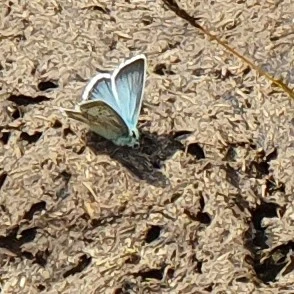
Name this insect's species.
Lysandra coridon
